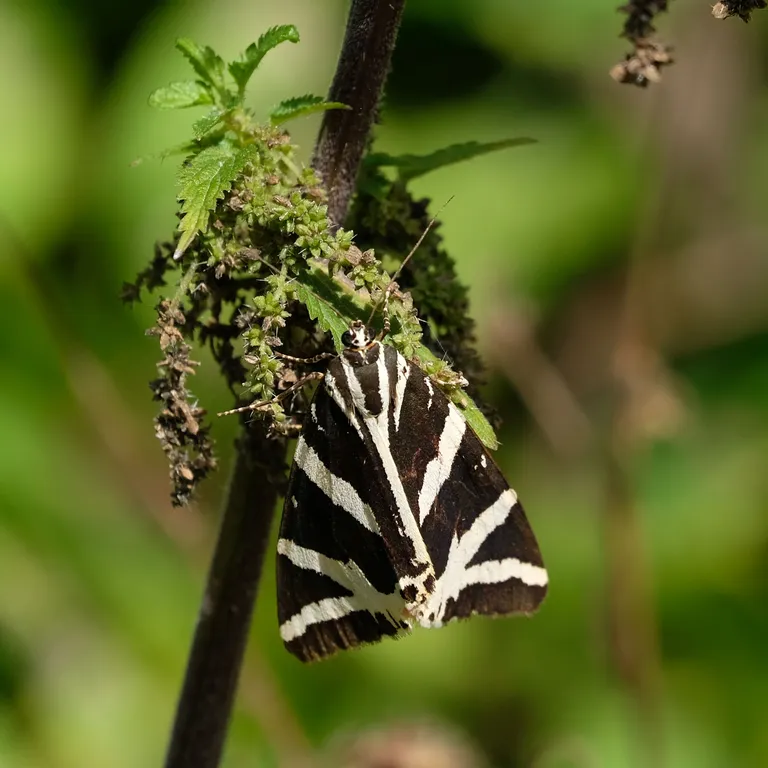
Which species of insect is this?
Euplagia quadripunctaria
